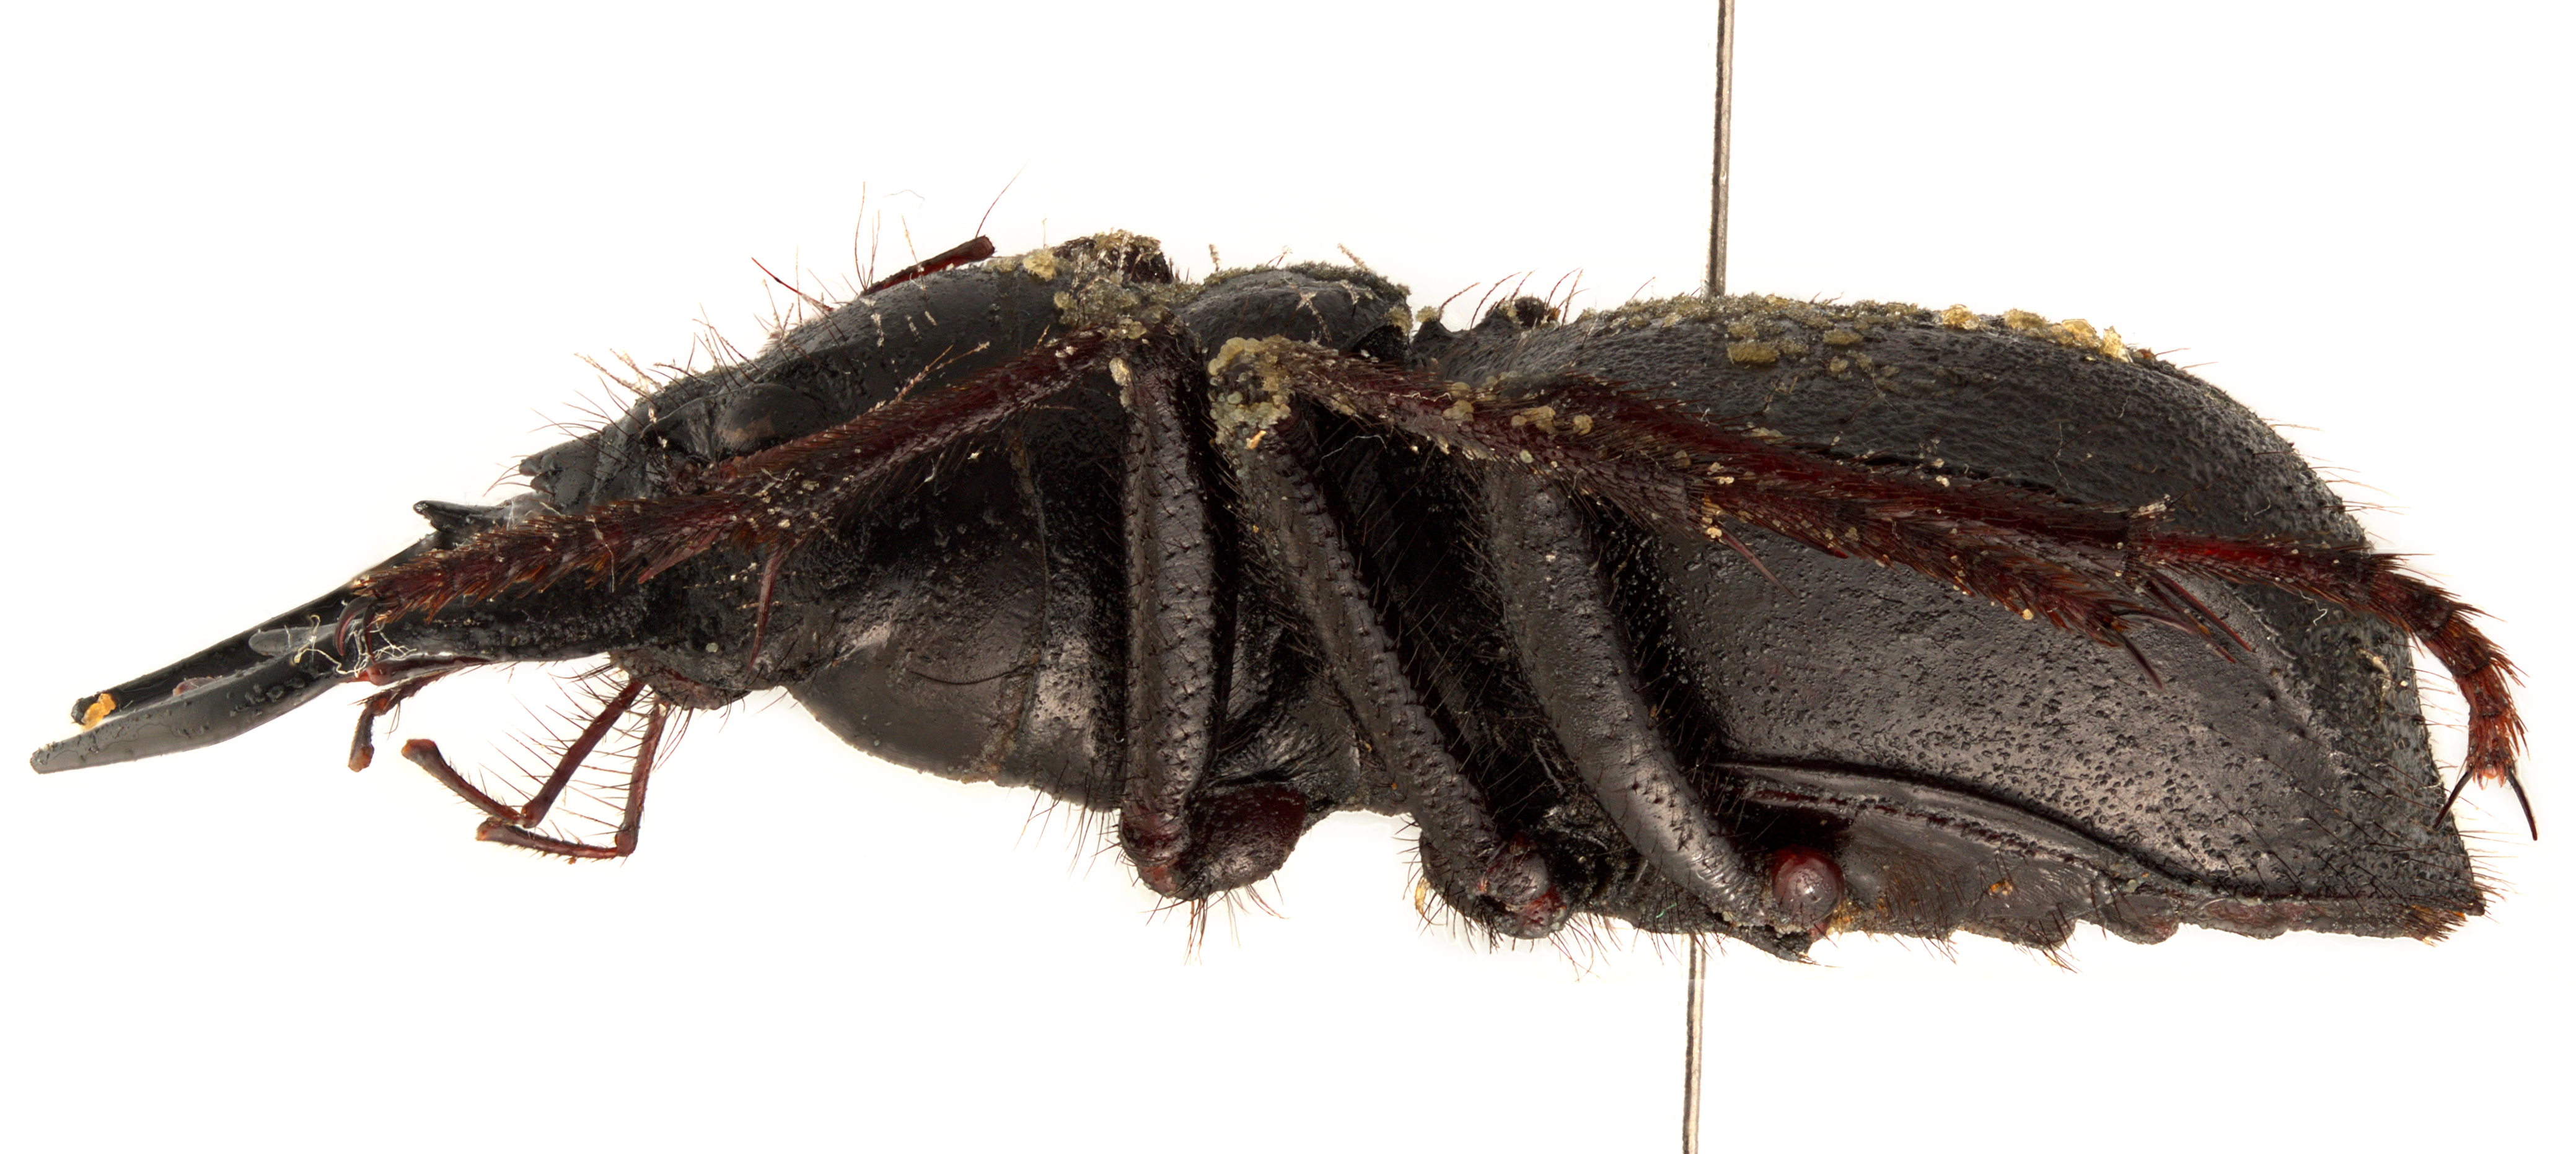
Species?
Manticora gruti
